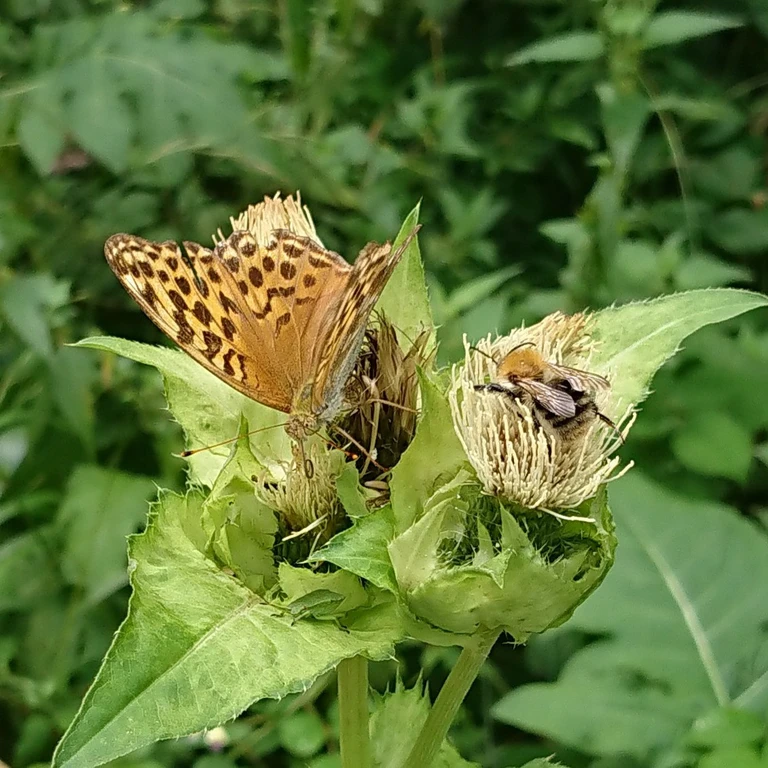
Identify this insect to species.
Argynnis paphia
